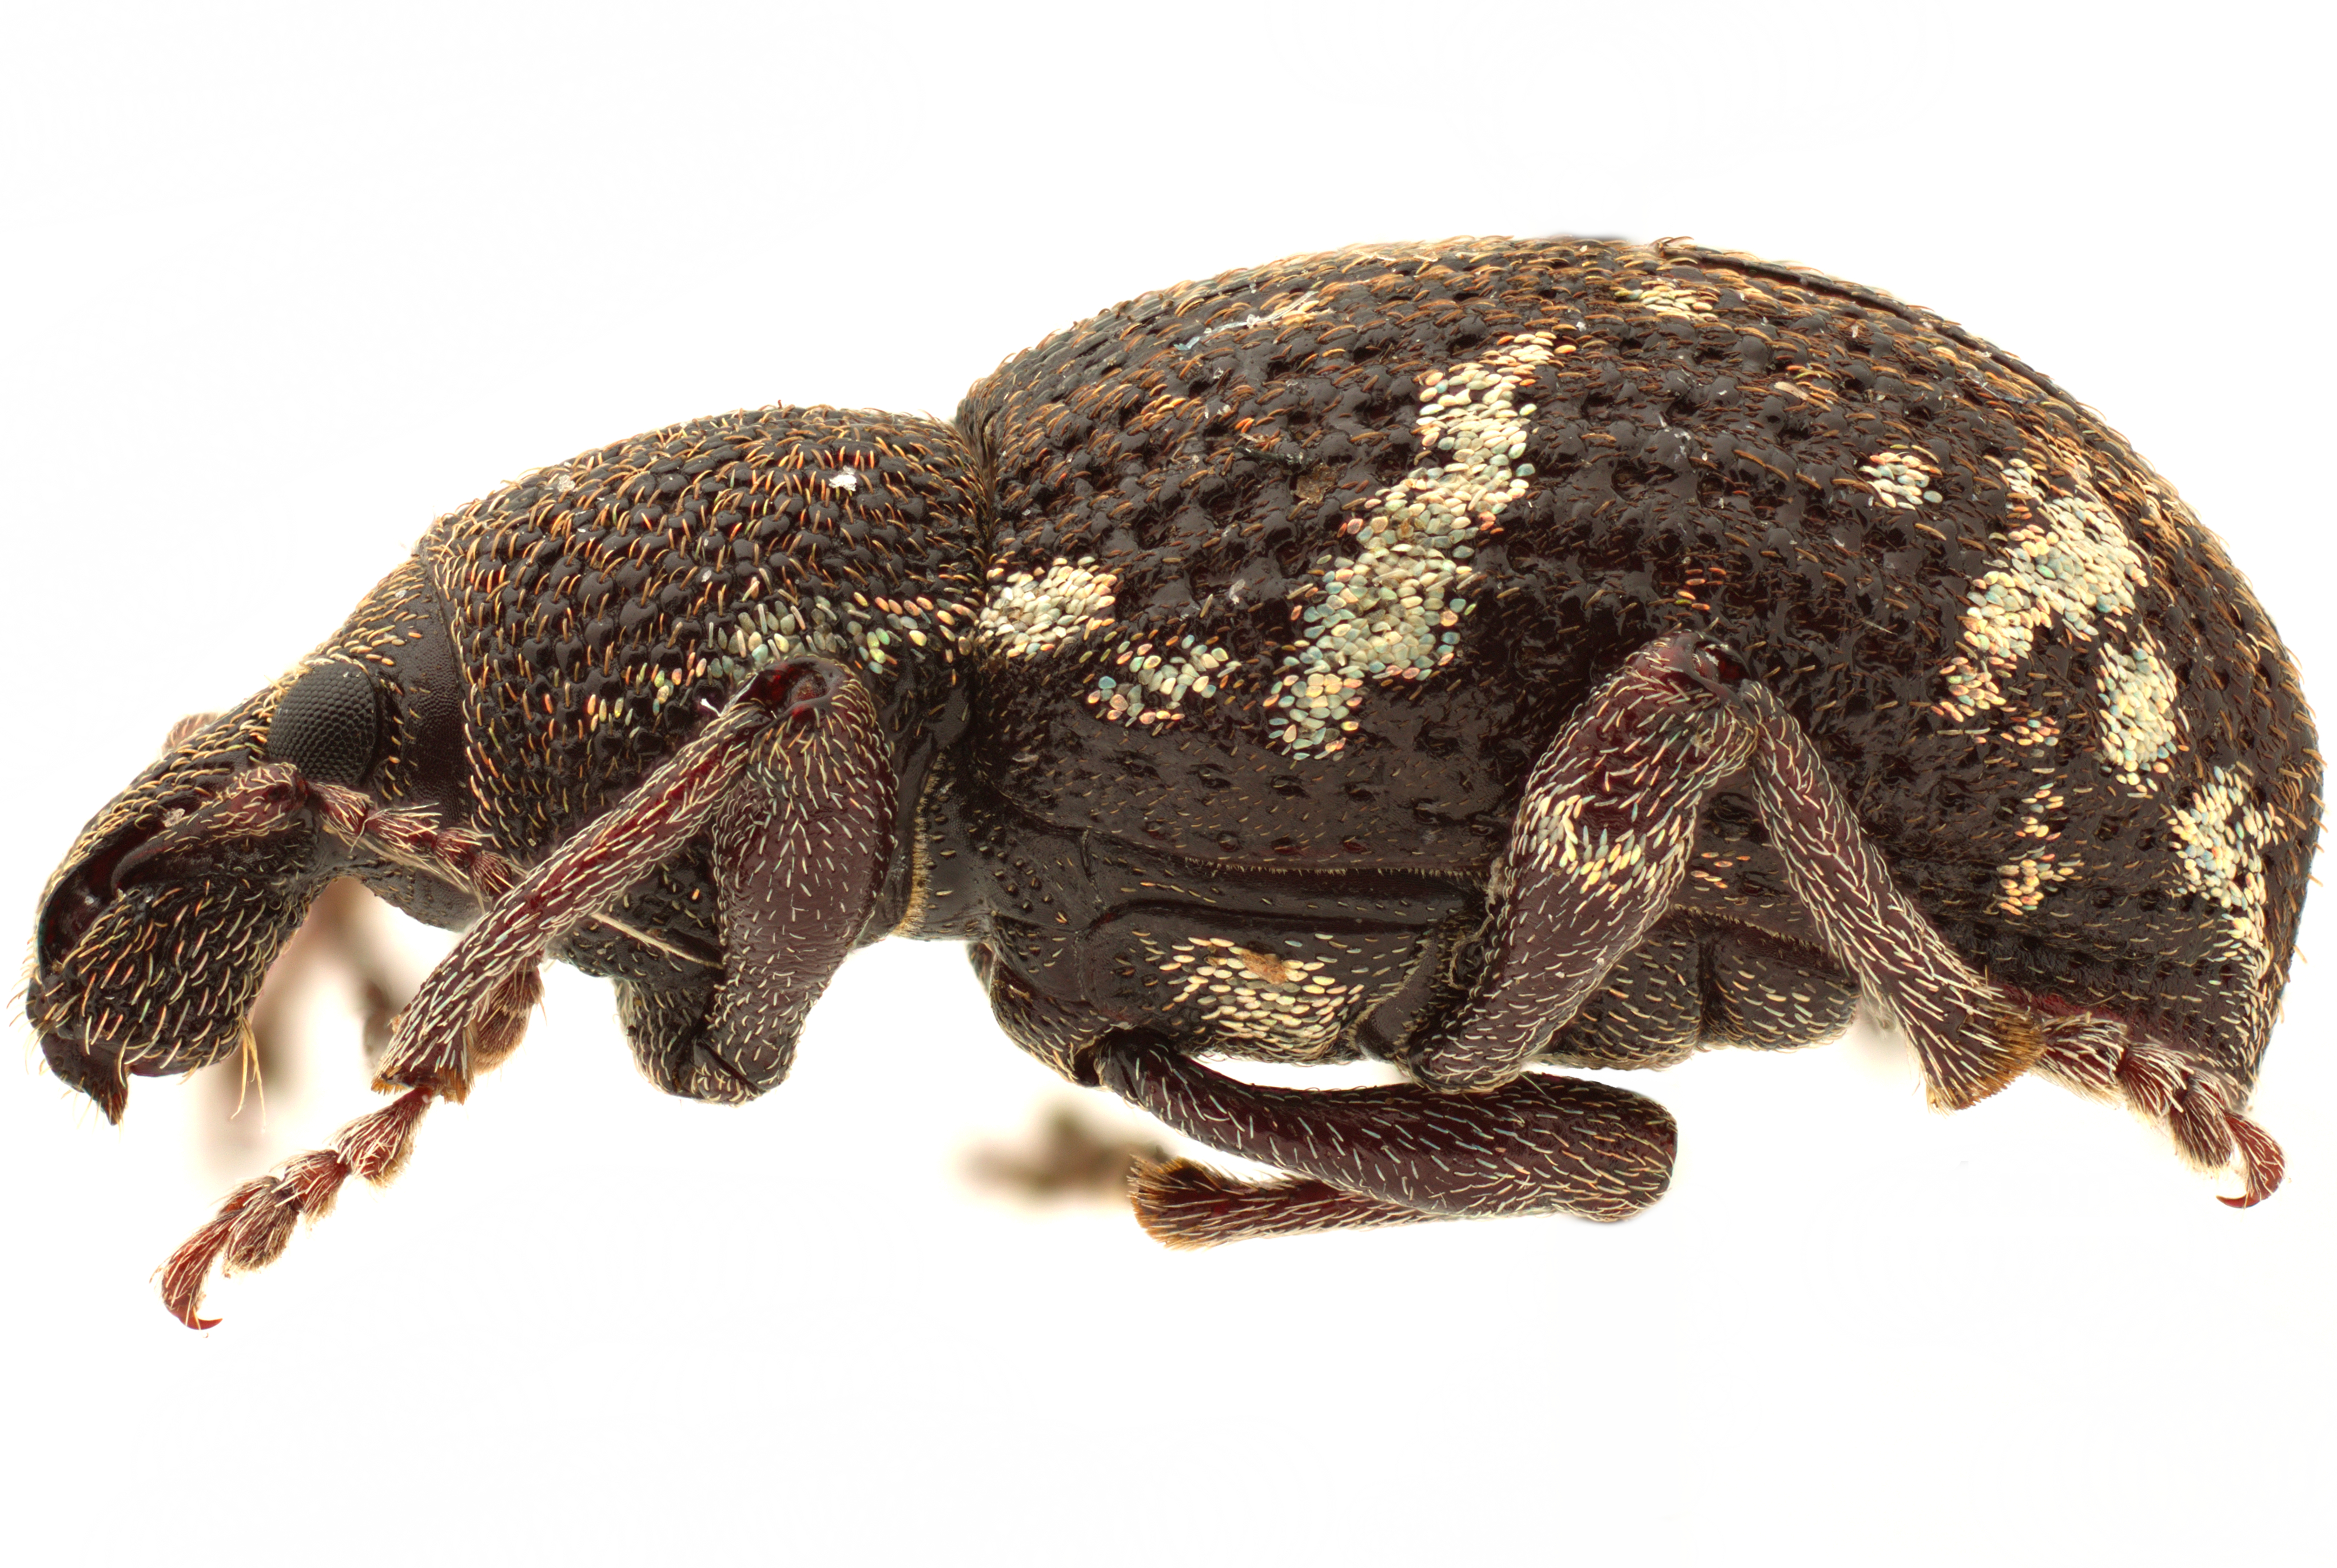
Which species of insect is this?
Hormorus undulatus
